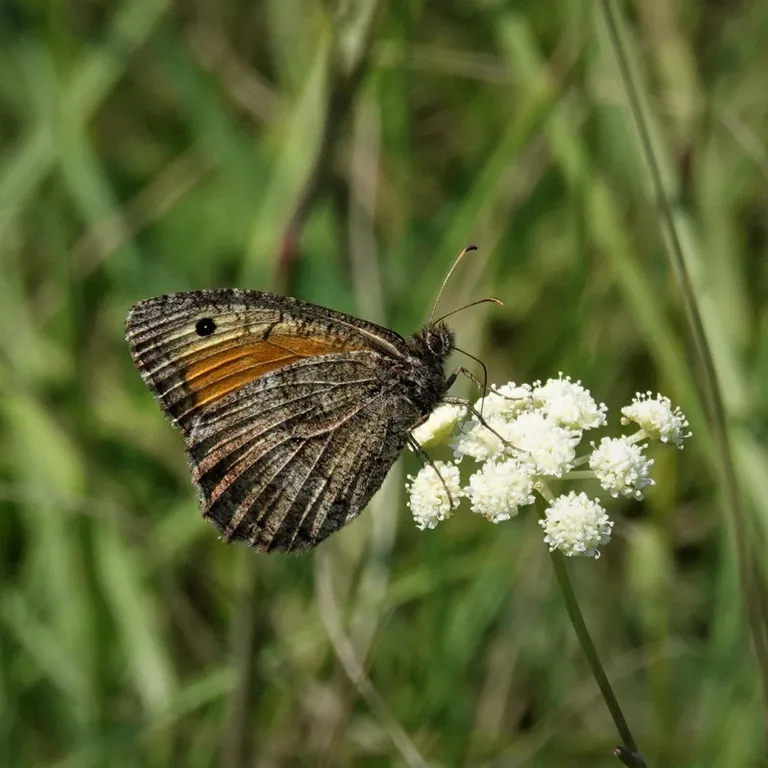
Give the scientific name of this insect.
Arethusana arethusa
